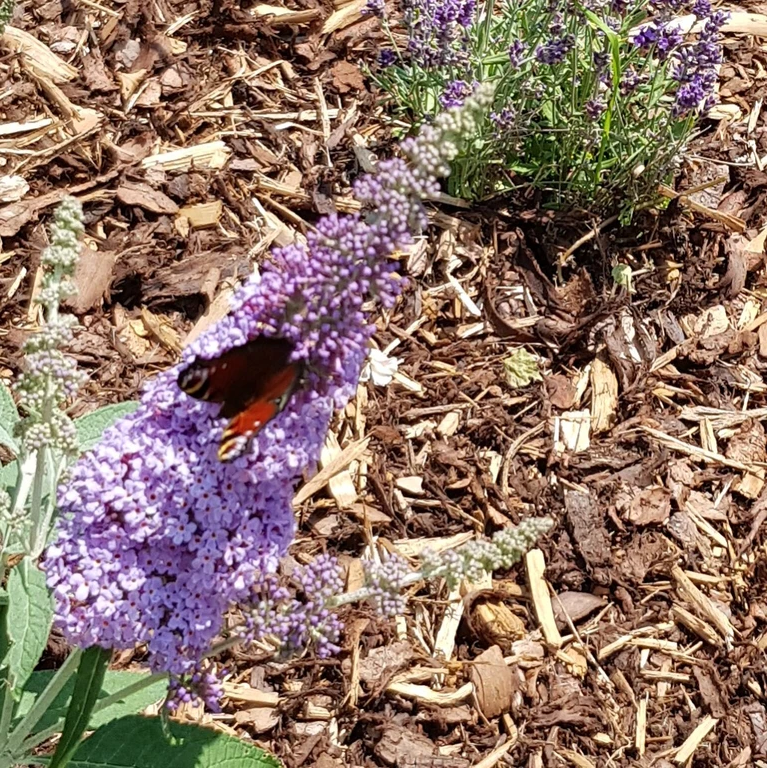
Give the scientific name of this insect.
Aglais io
